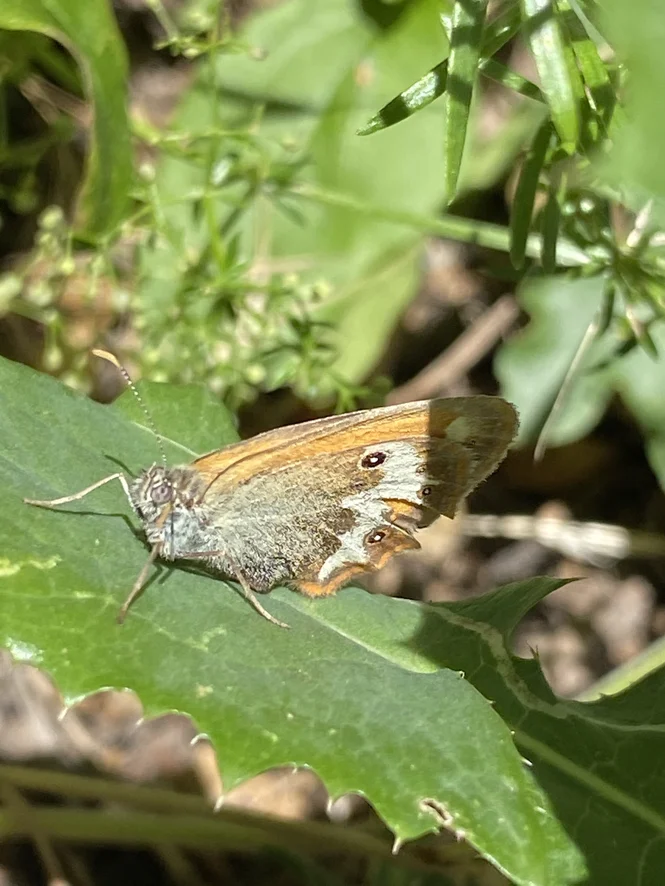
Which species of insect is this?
Coenonympha arcania
